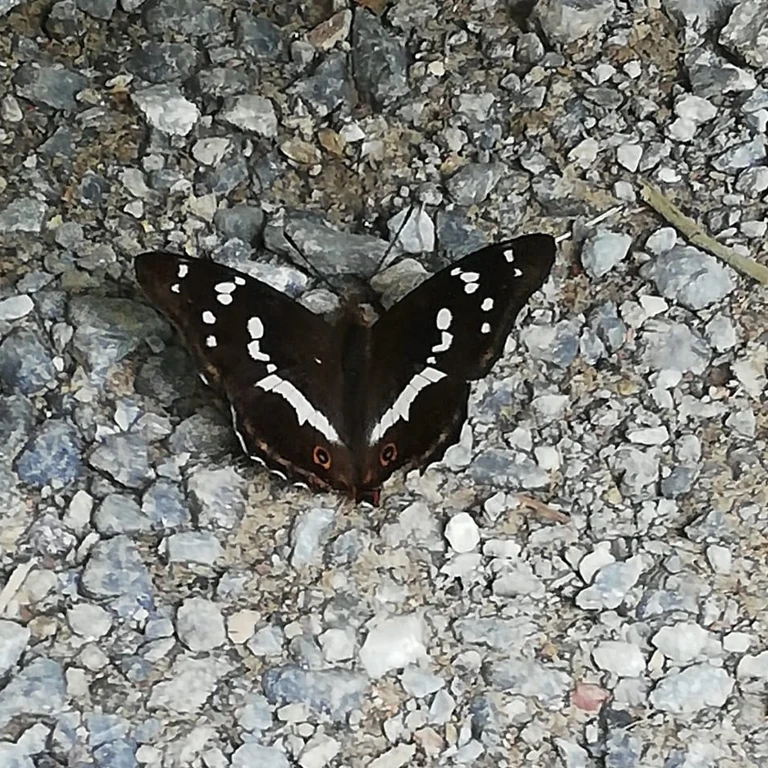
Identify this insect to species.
Apatura iris
